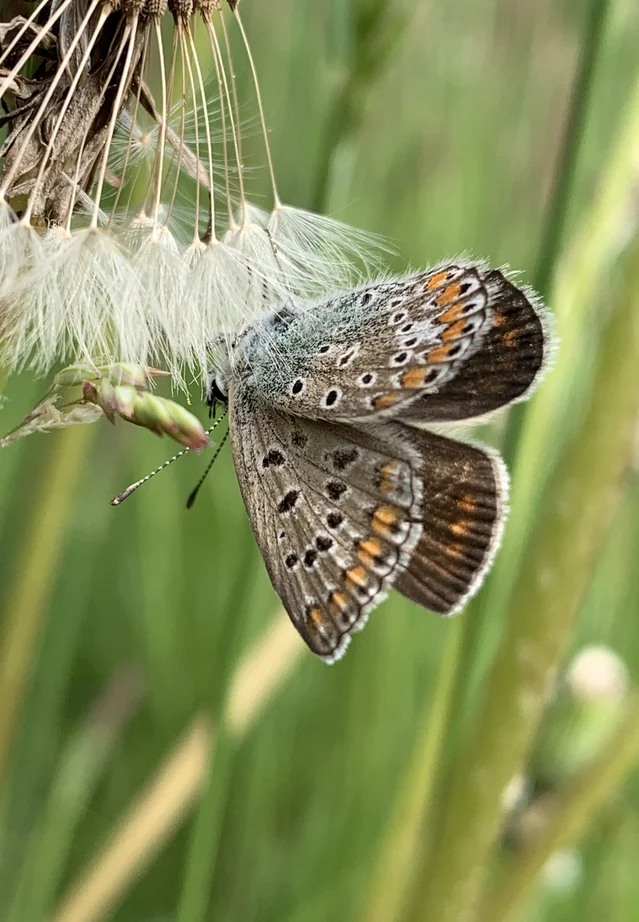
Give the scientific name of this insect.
Polyommatus icarus
